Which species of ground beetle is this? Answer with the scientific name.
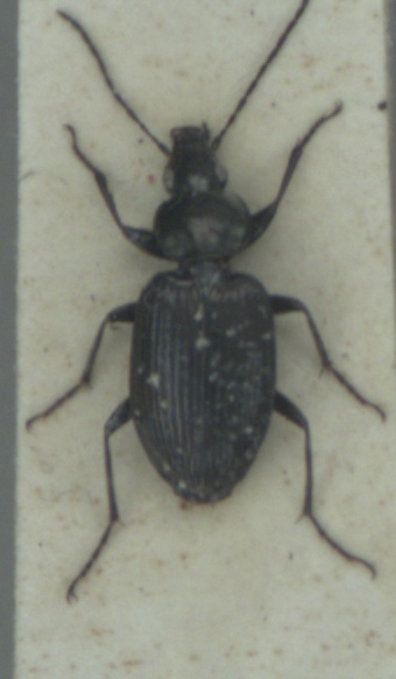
Agonum viduum
